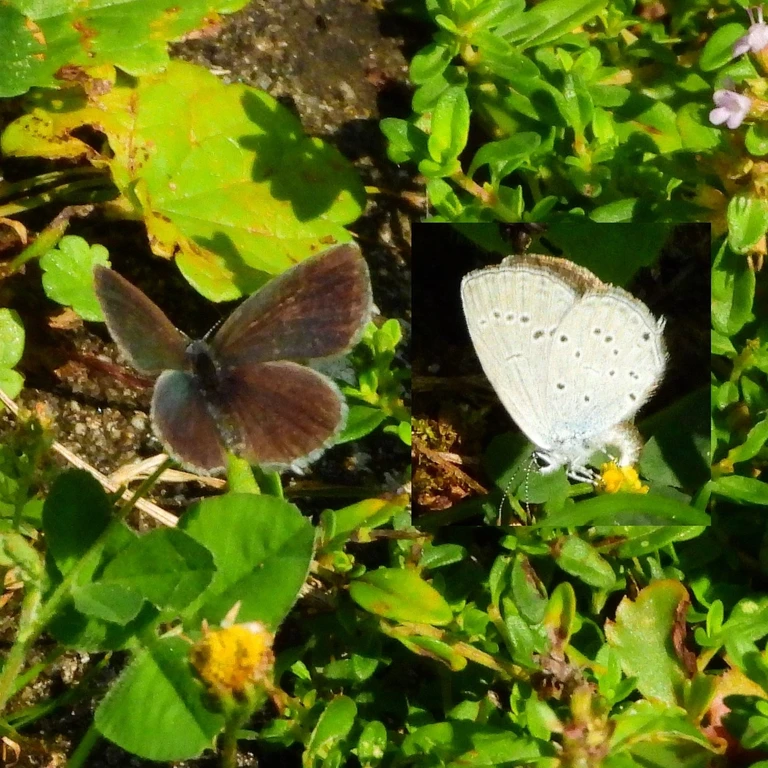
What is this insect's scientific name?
Cupido decolorata (also Elkalyce decolorata)
